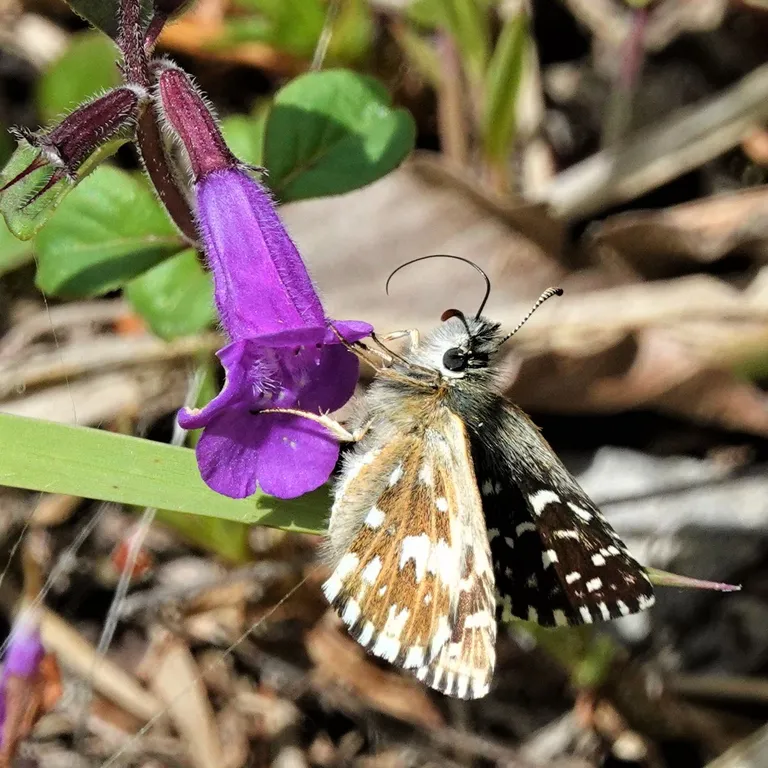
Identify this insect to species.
Pyrgus malvae
